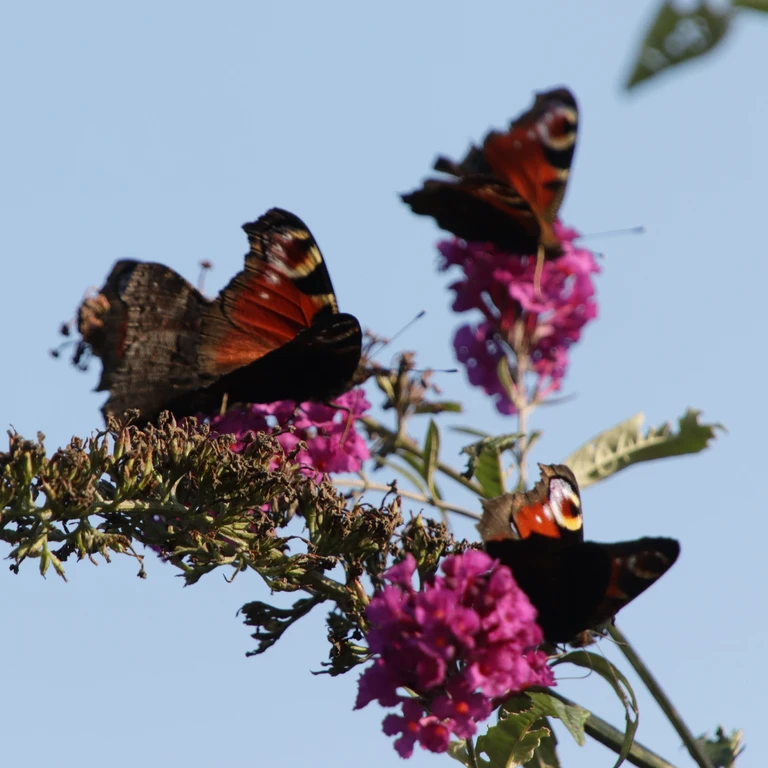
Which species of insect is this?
Aglais io
